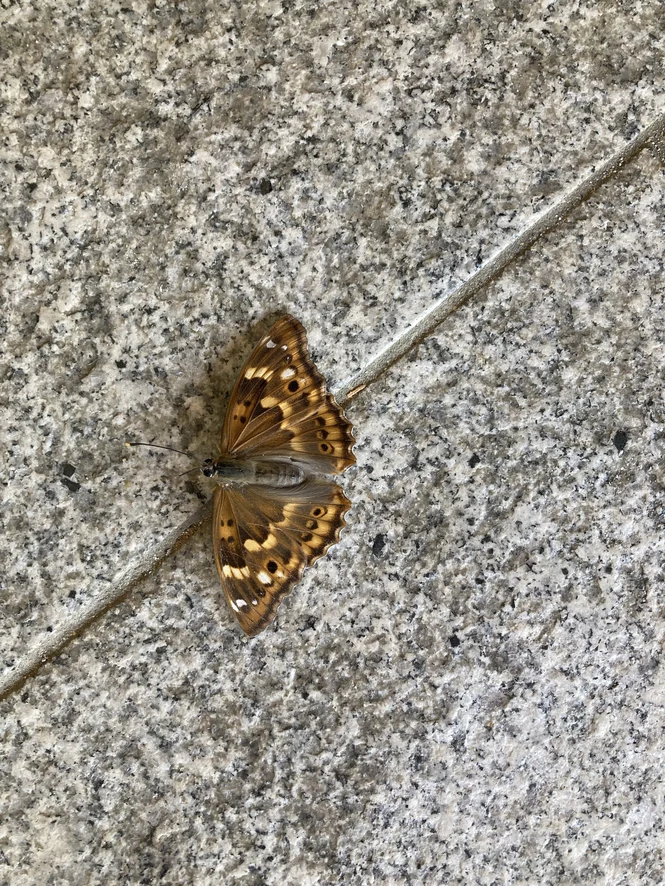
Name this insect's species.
Apatura ilia
